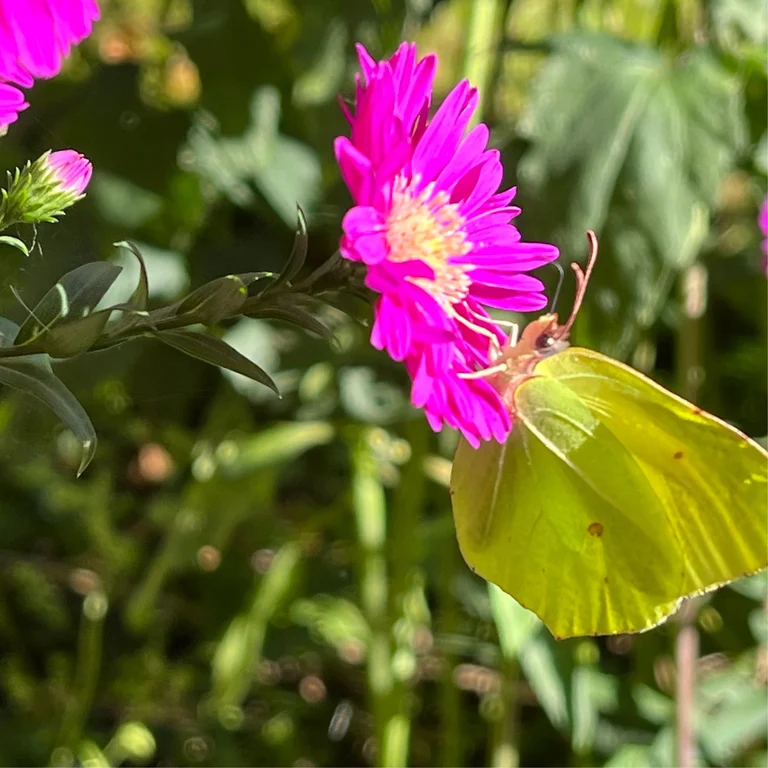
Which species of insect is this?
Gonepteryx rhamni
